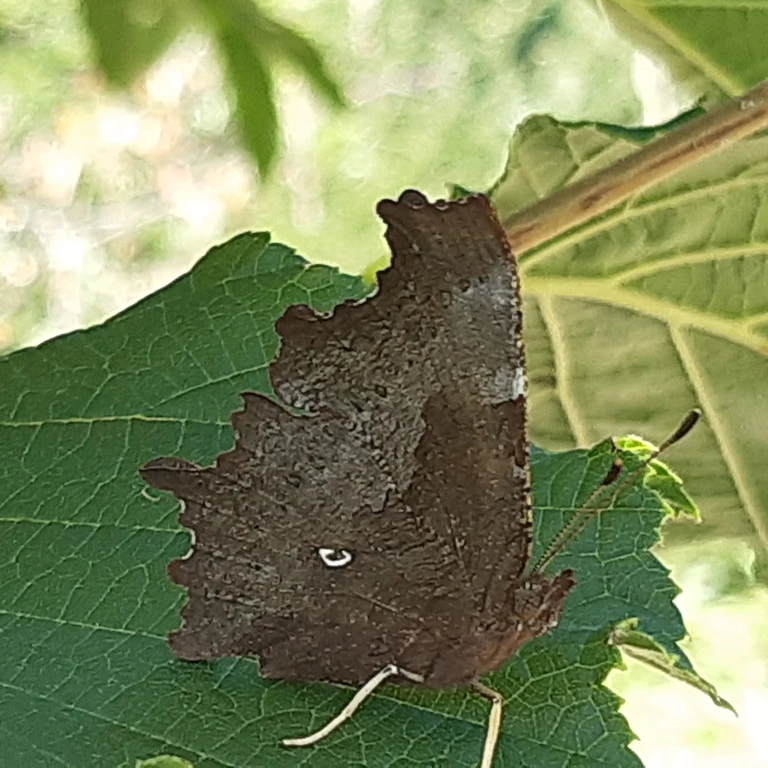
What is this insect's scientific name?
Polygonia c-album
